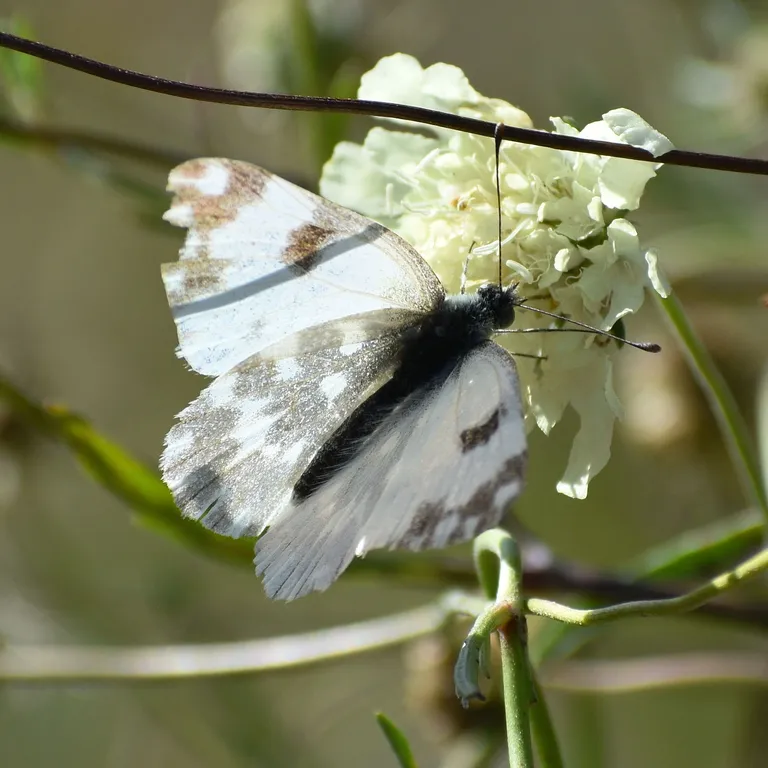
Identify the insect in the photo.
Pontia edusa
